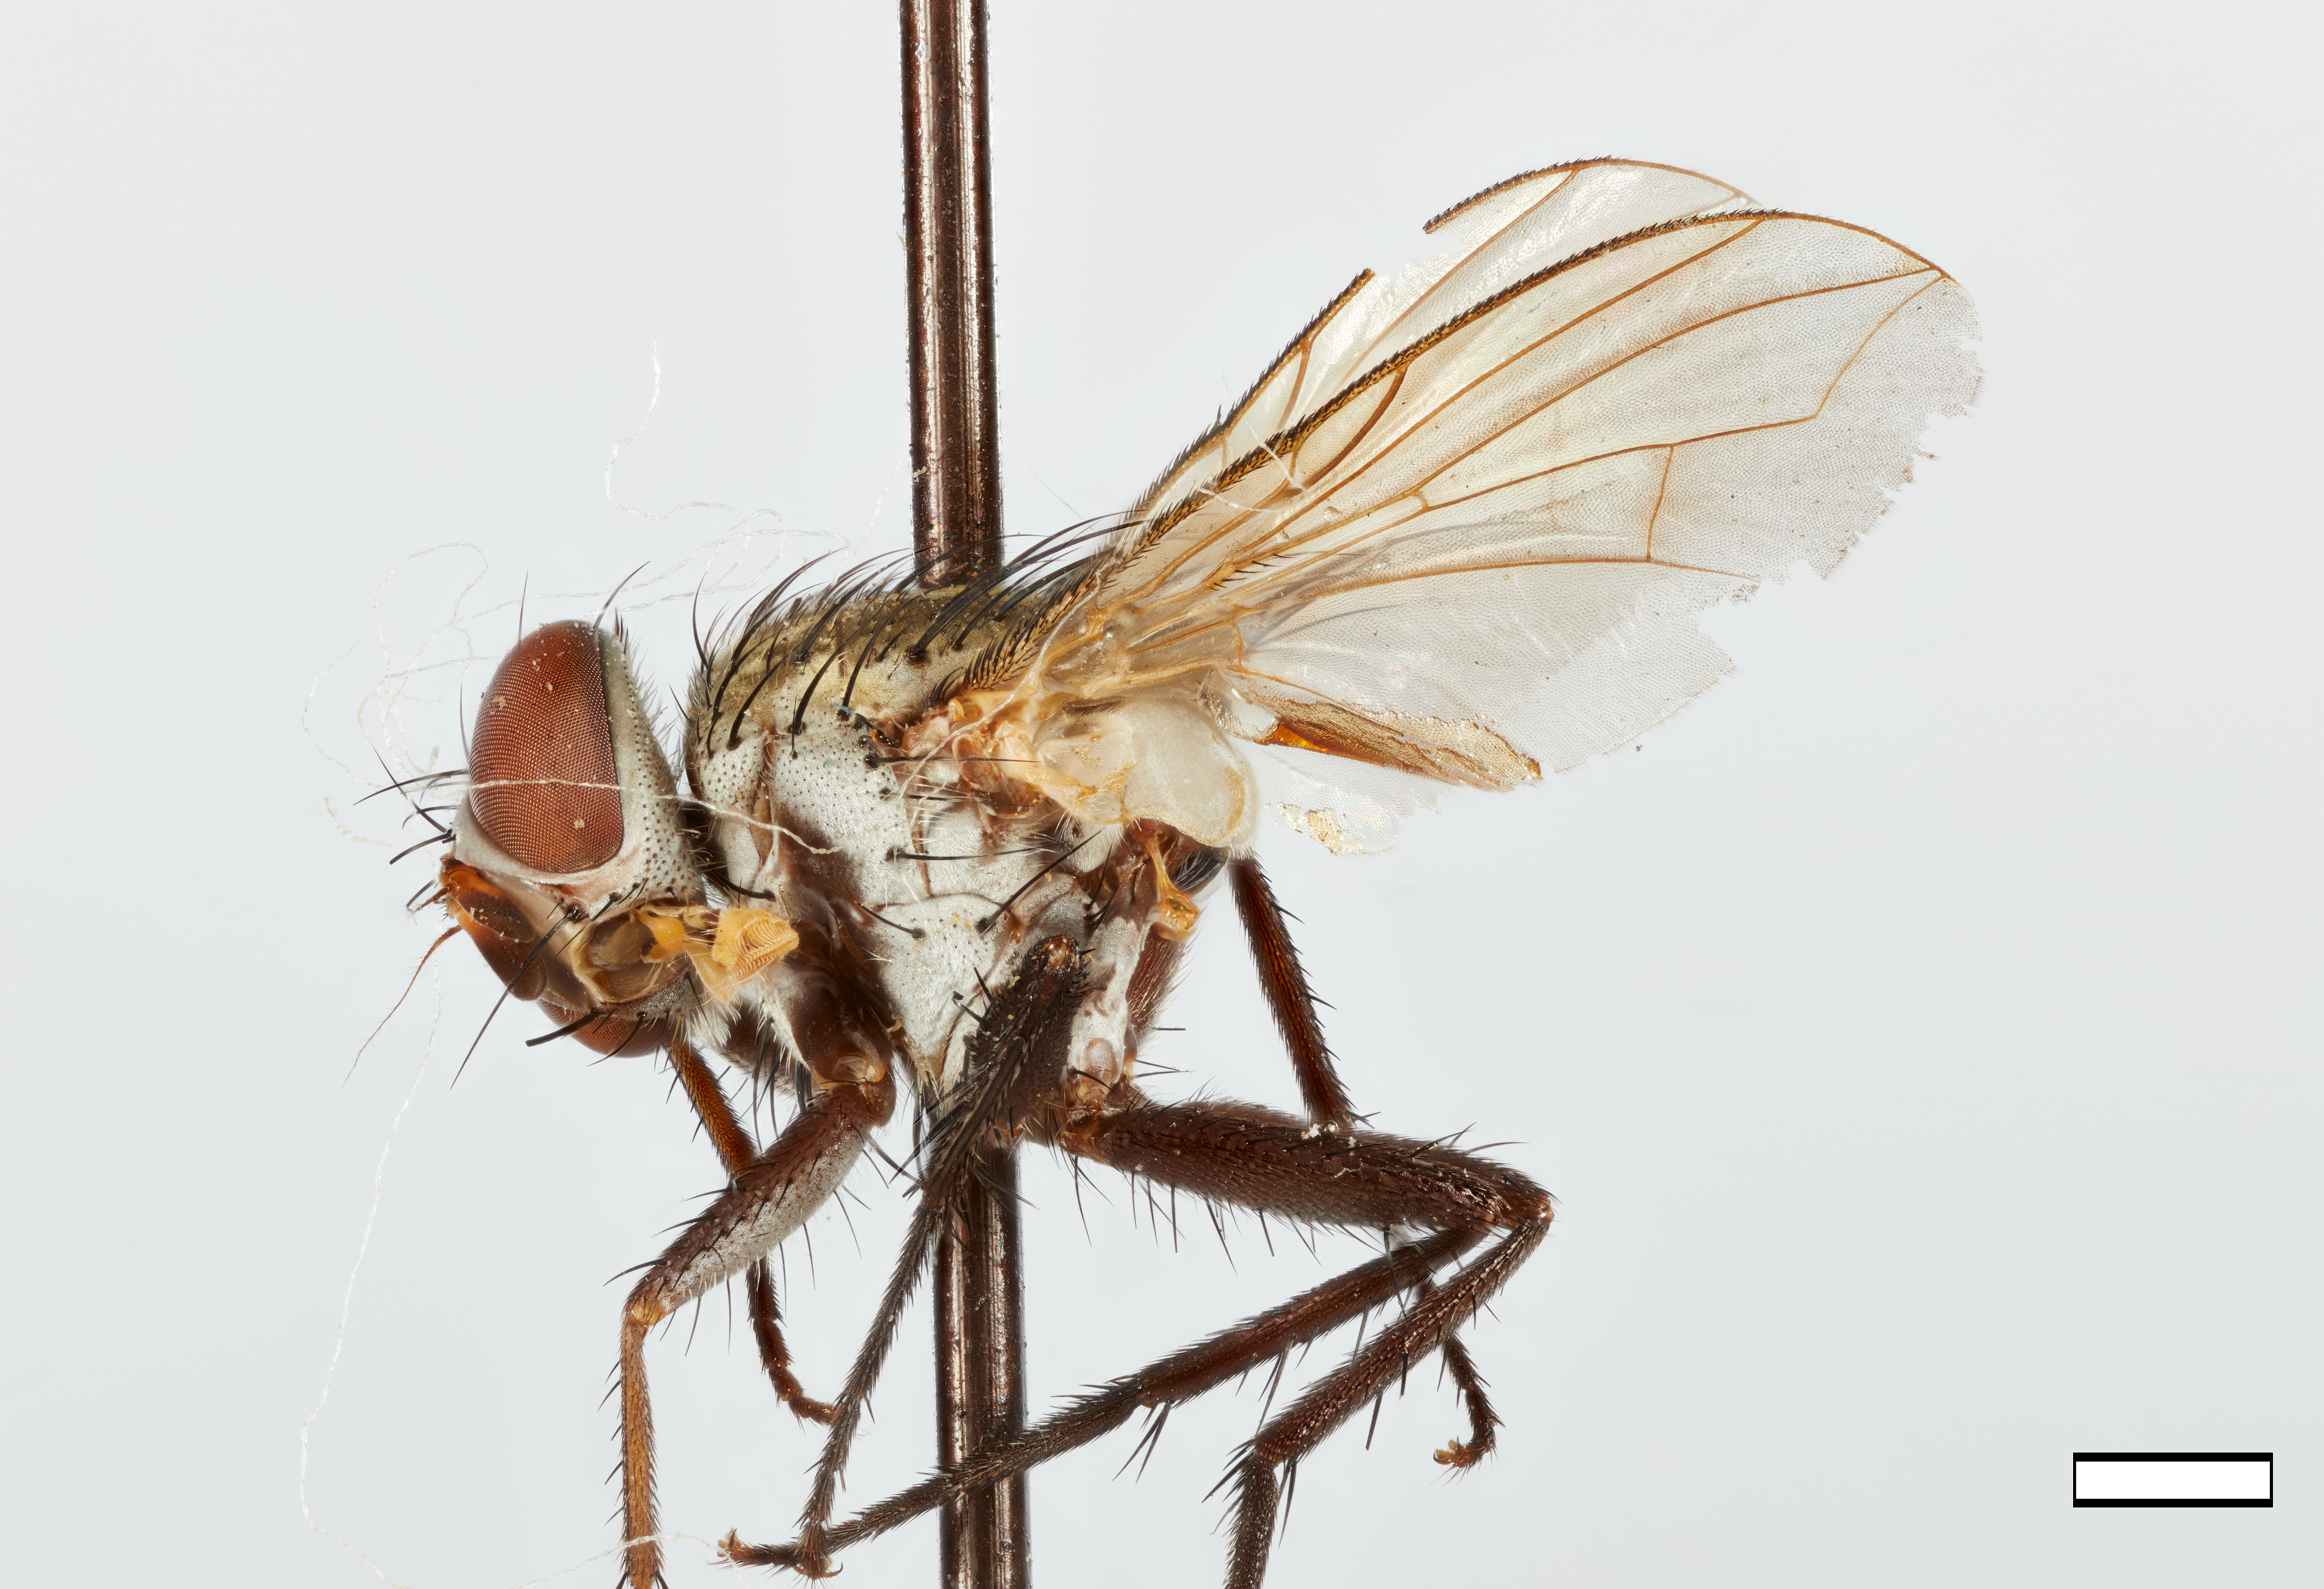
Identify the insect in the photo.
Spathidexia clemonsi
